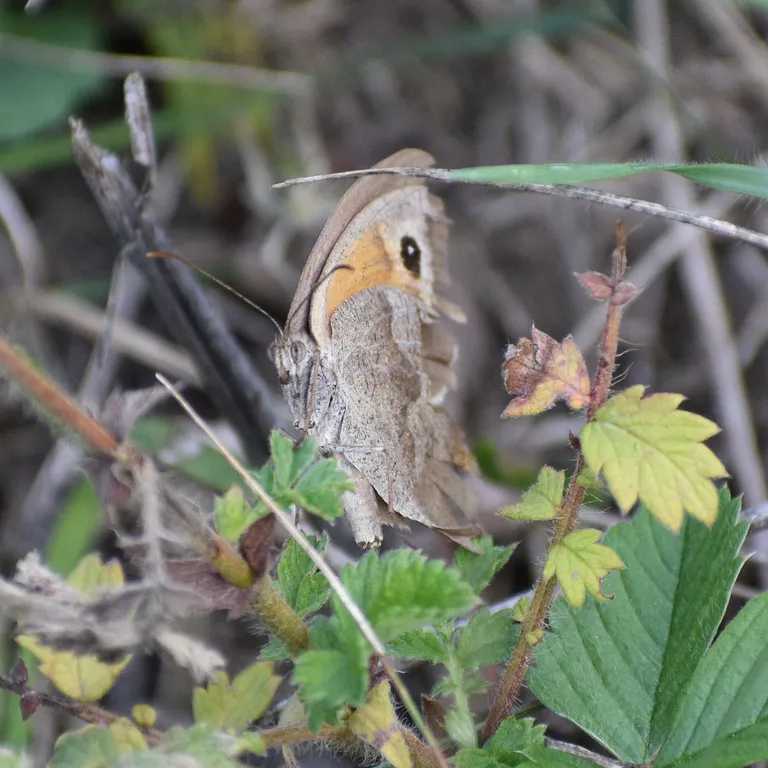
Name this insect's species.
Maniola jurtina
